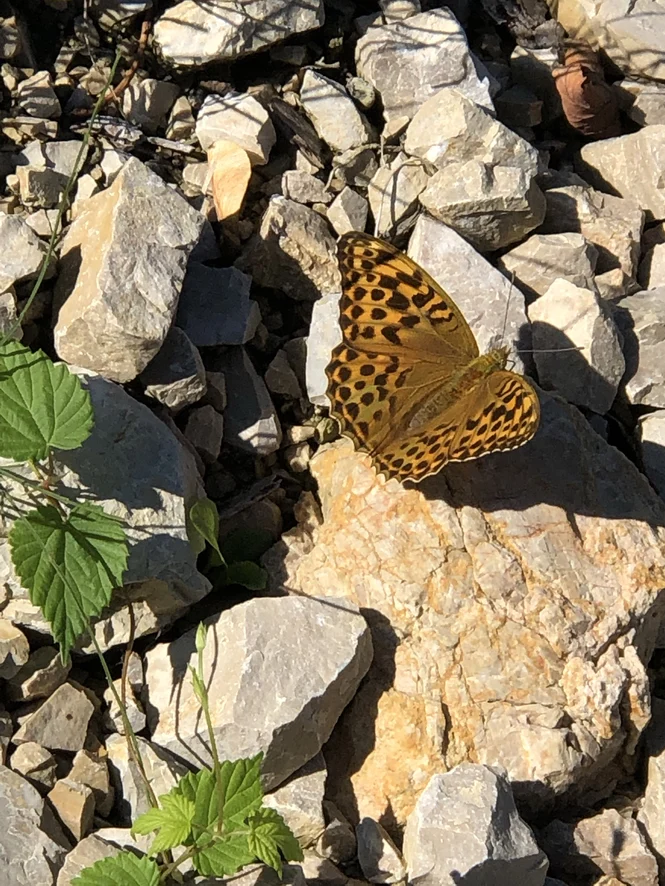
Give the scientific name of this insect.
Argynnis paphia
